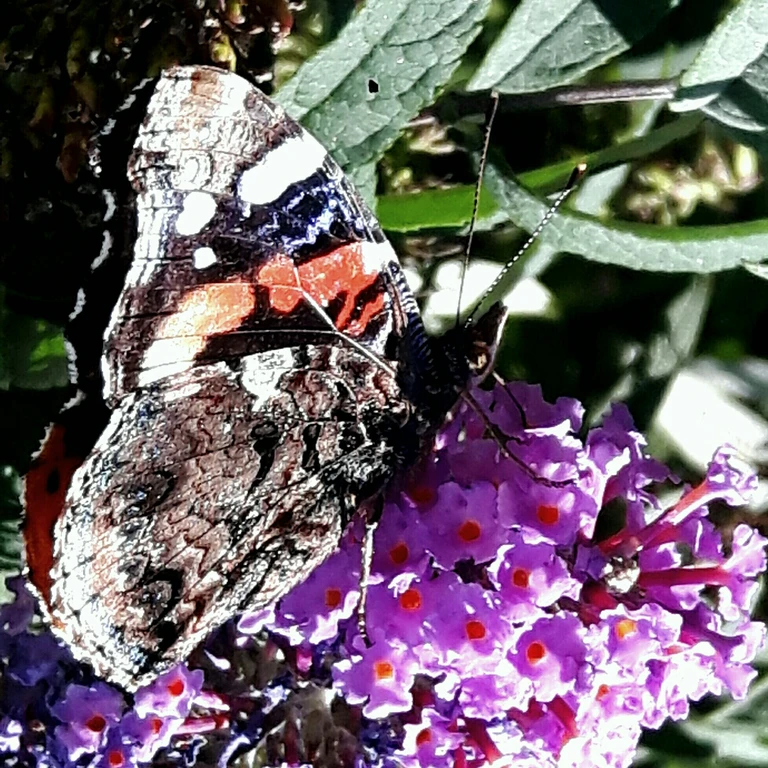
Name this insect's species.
Vanessa atalanta
